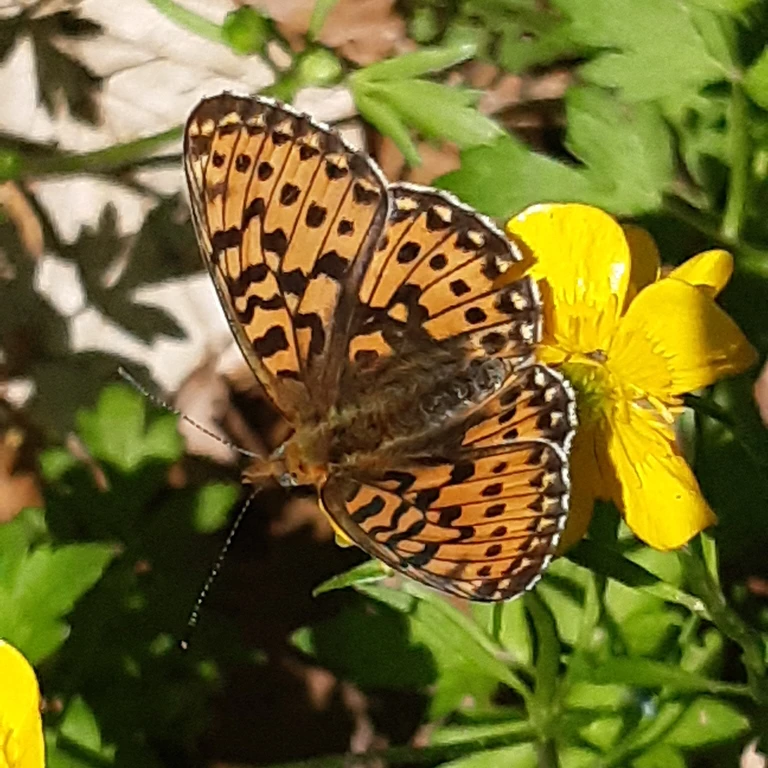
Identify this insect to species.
Boloria euphrosyne (also Clossiana euphrosyne)
